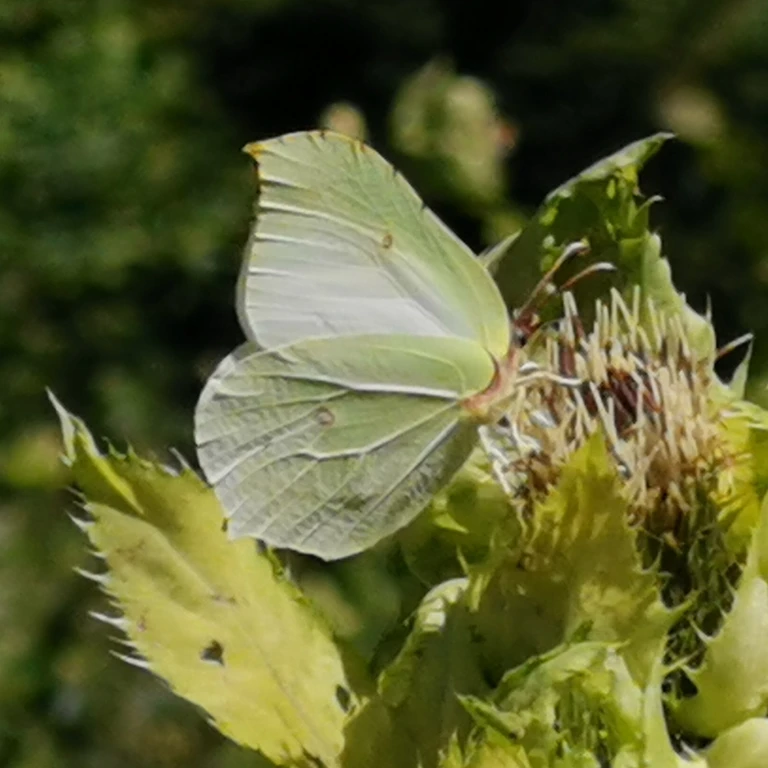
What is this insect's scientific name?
Gonepteryx rhamni
